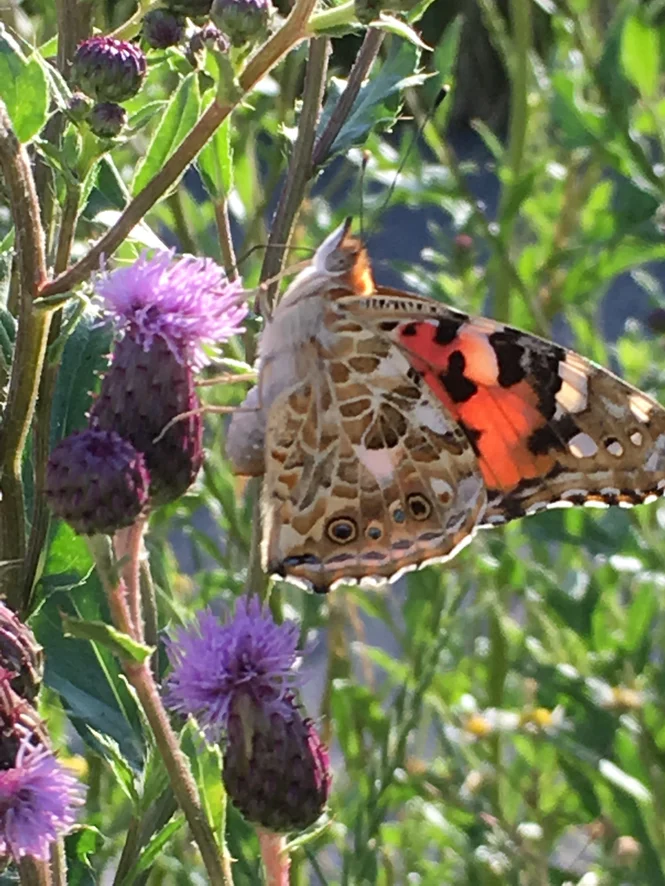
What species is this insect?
Vanessa cardui
